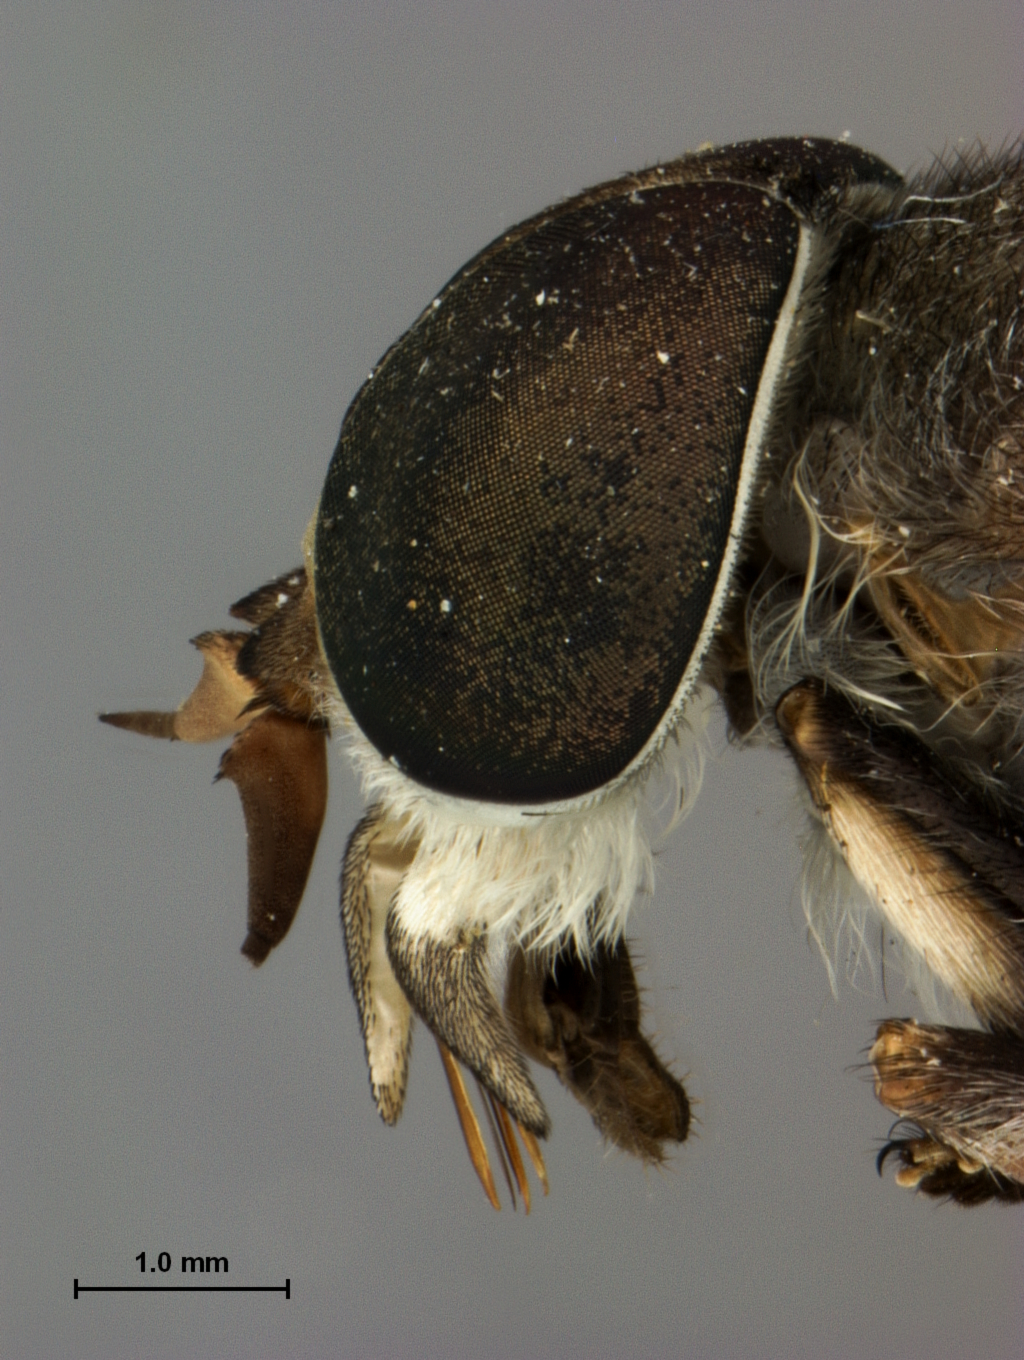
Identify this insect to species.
Tabanus albocirulus (also Tabanus albocirculus)
